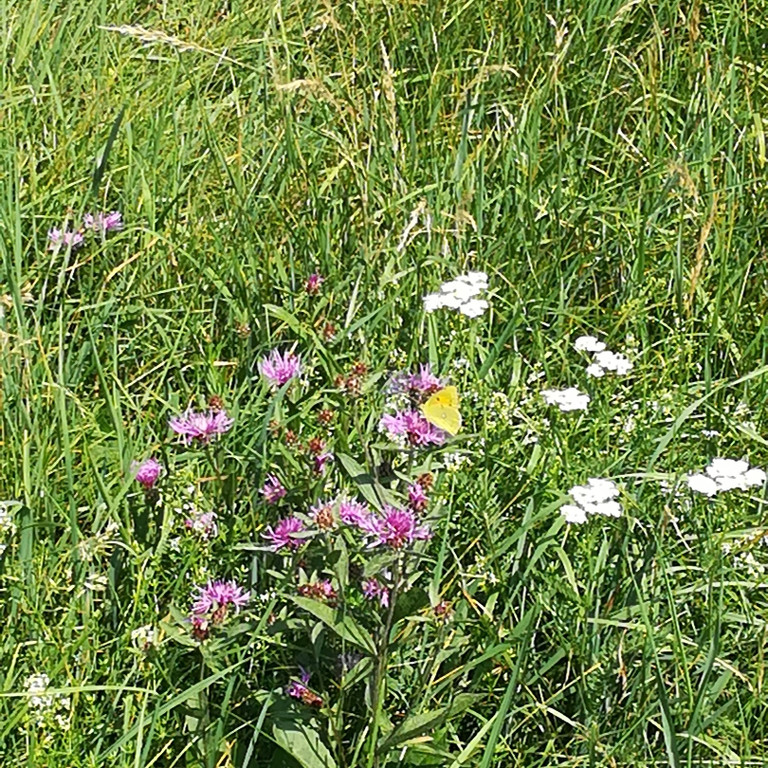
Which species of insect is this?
Colias croceus
